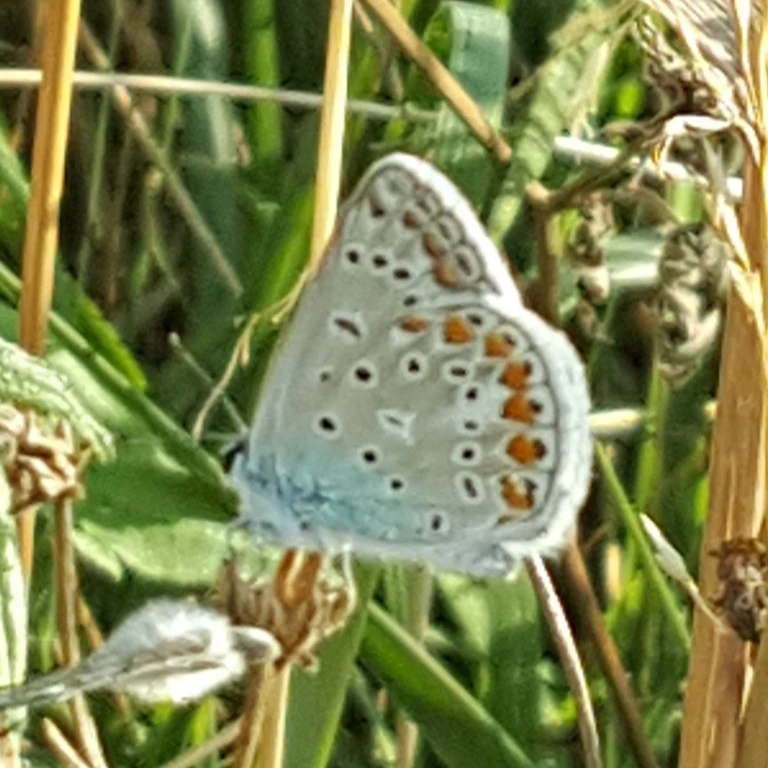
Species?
Polyommatus icarus
